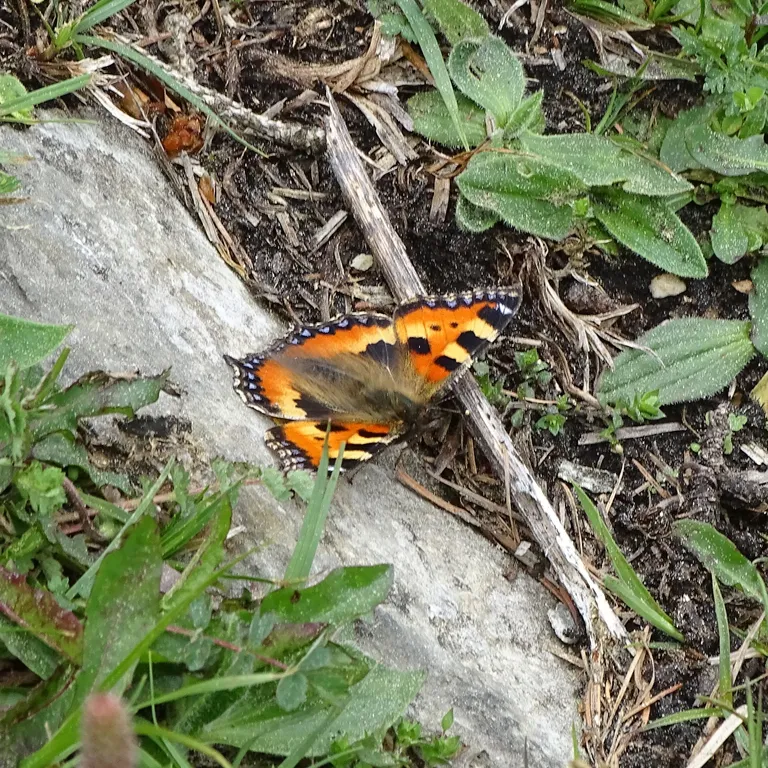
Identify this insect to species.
Aglais urticae
